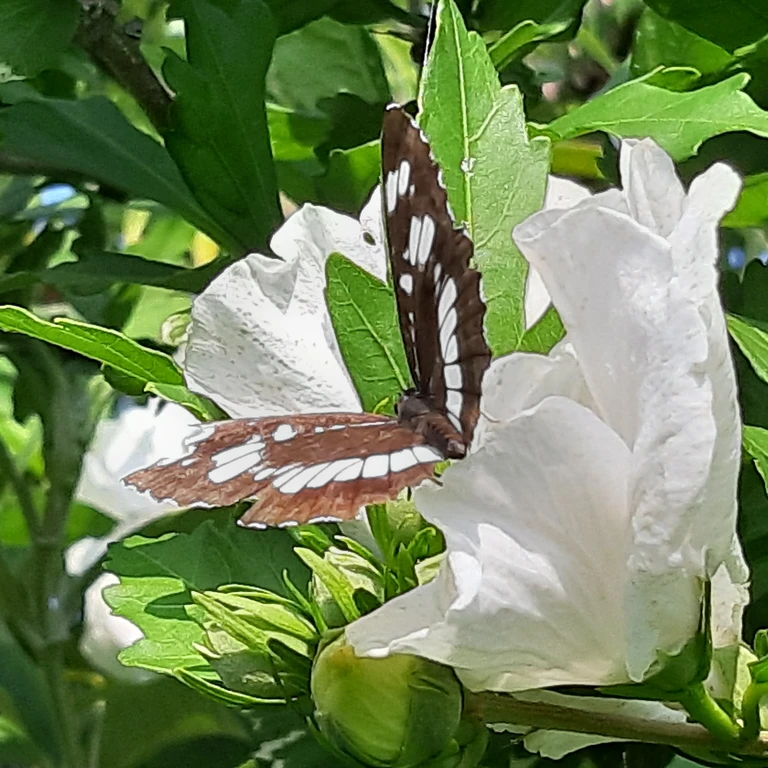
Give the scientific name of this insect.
Neptis rivularis
